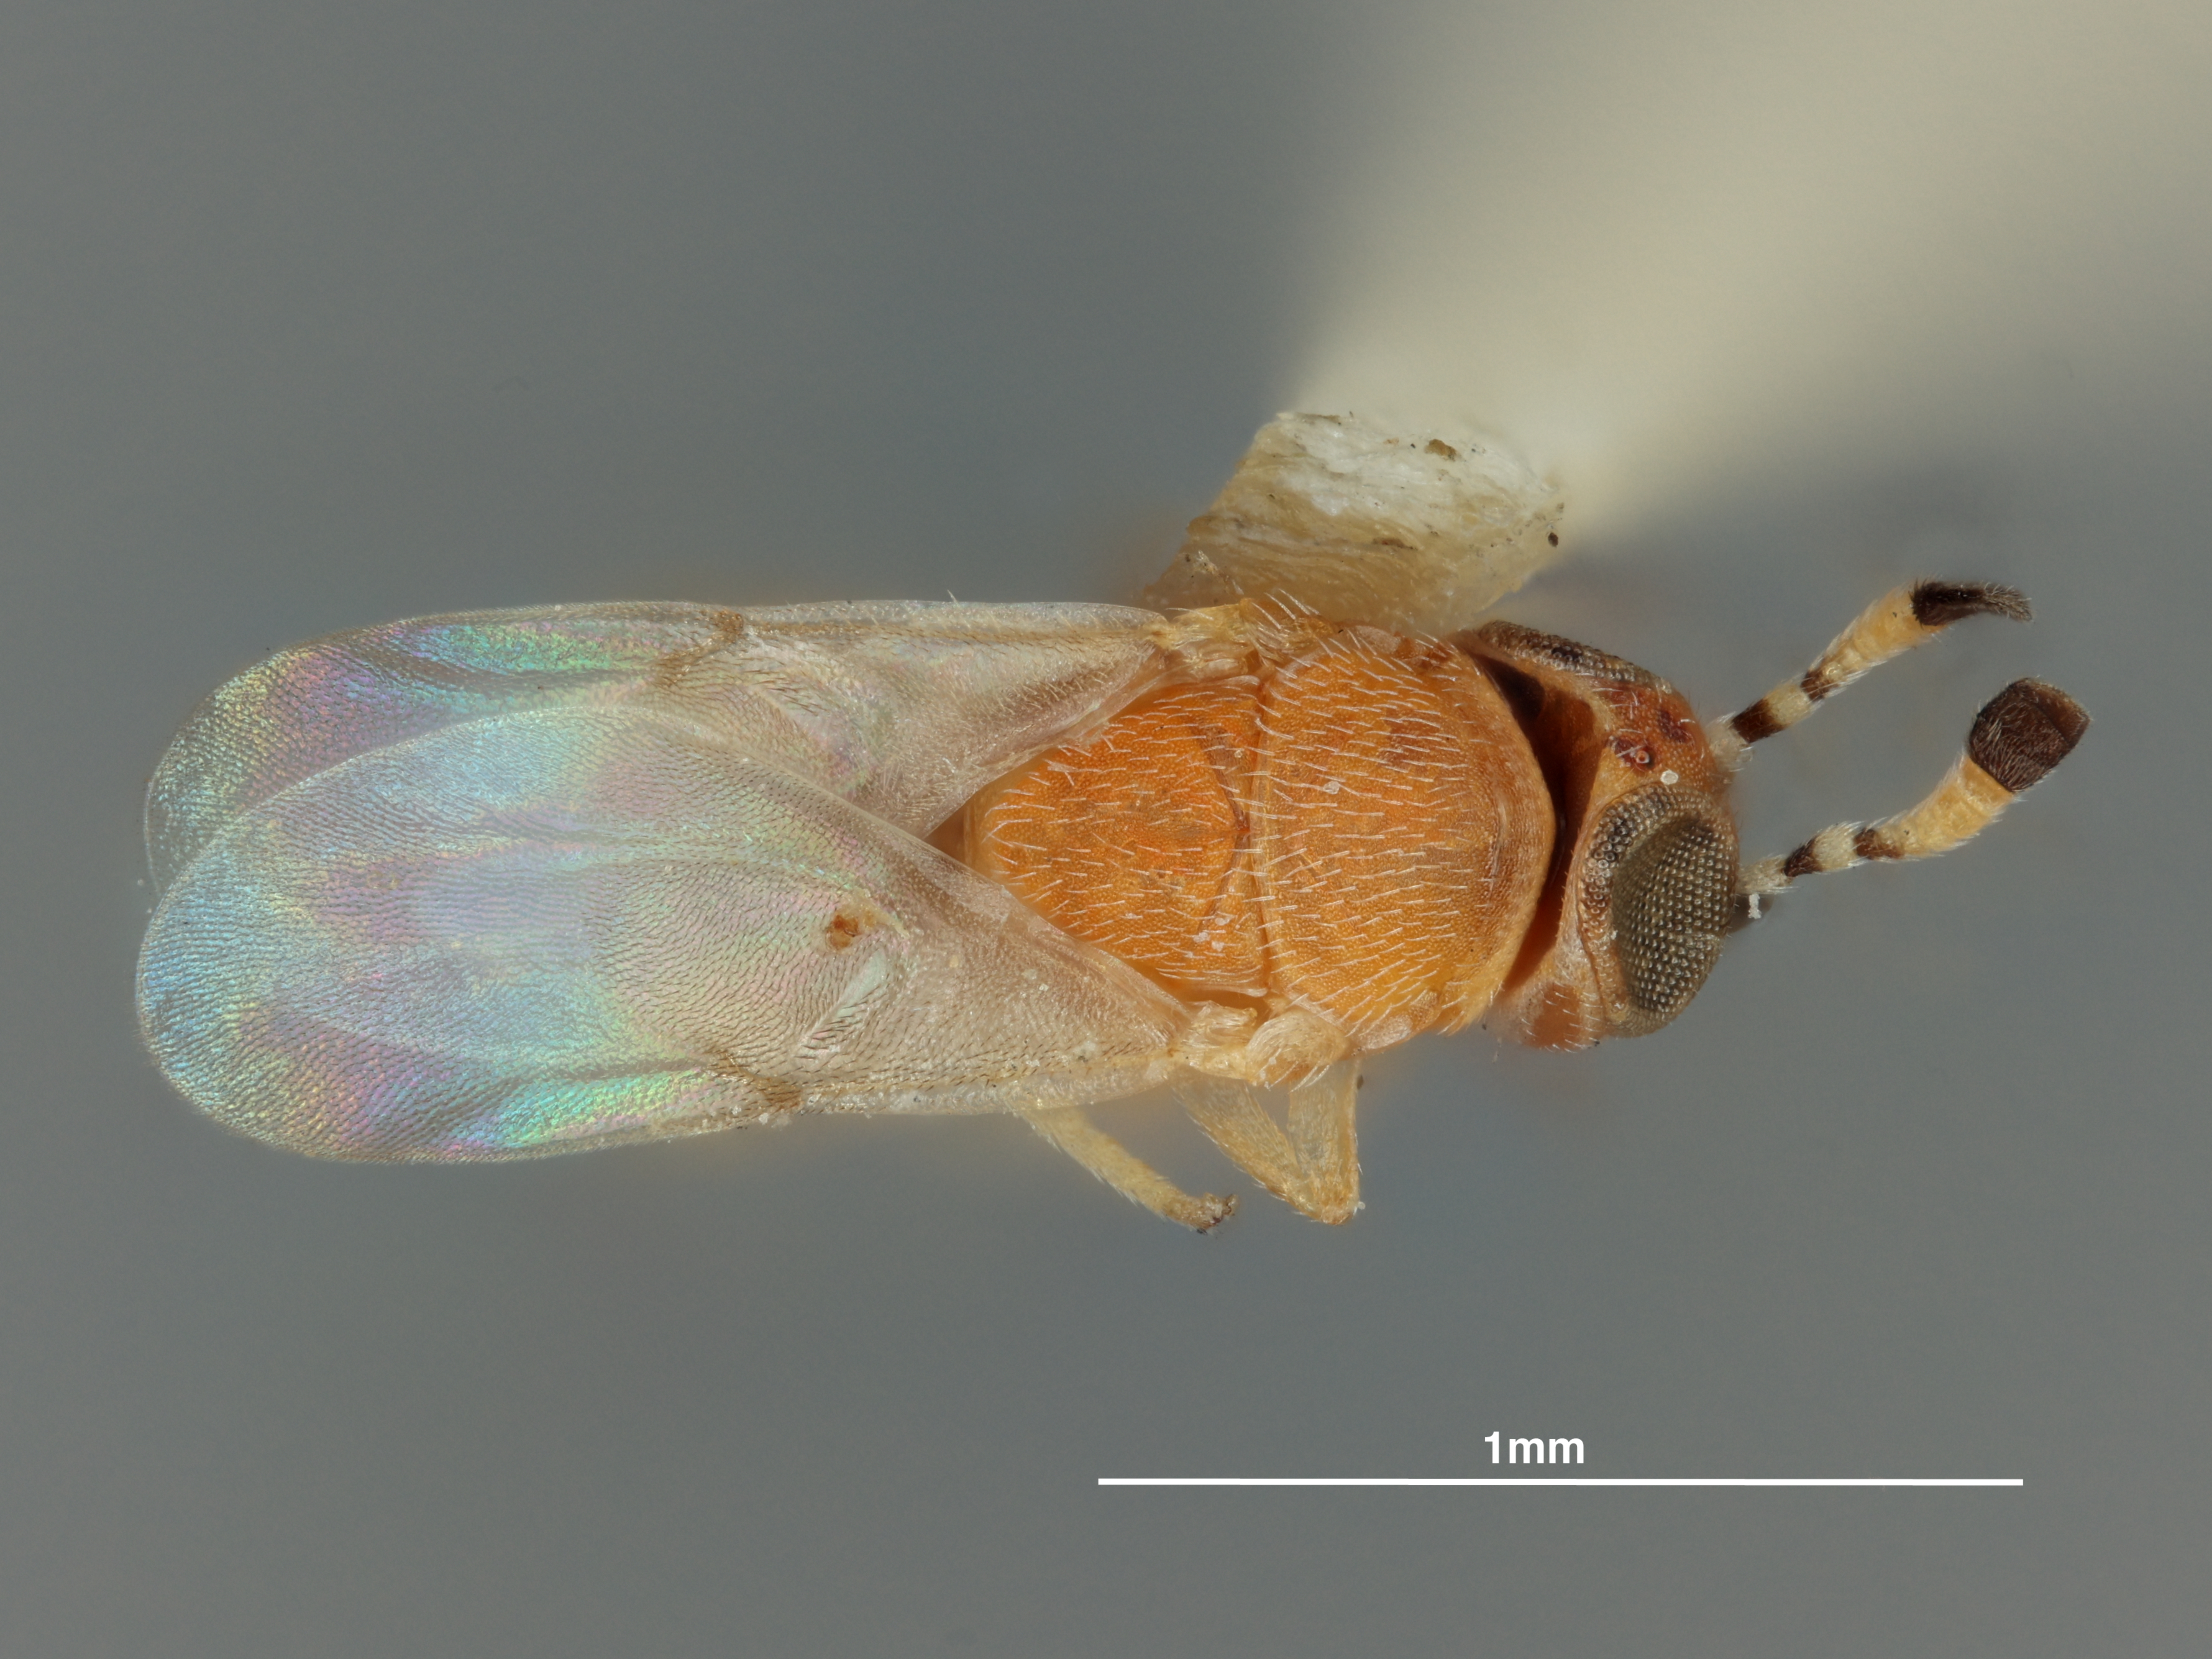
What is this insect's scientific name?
Aphycus similis
